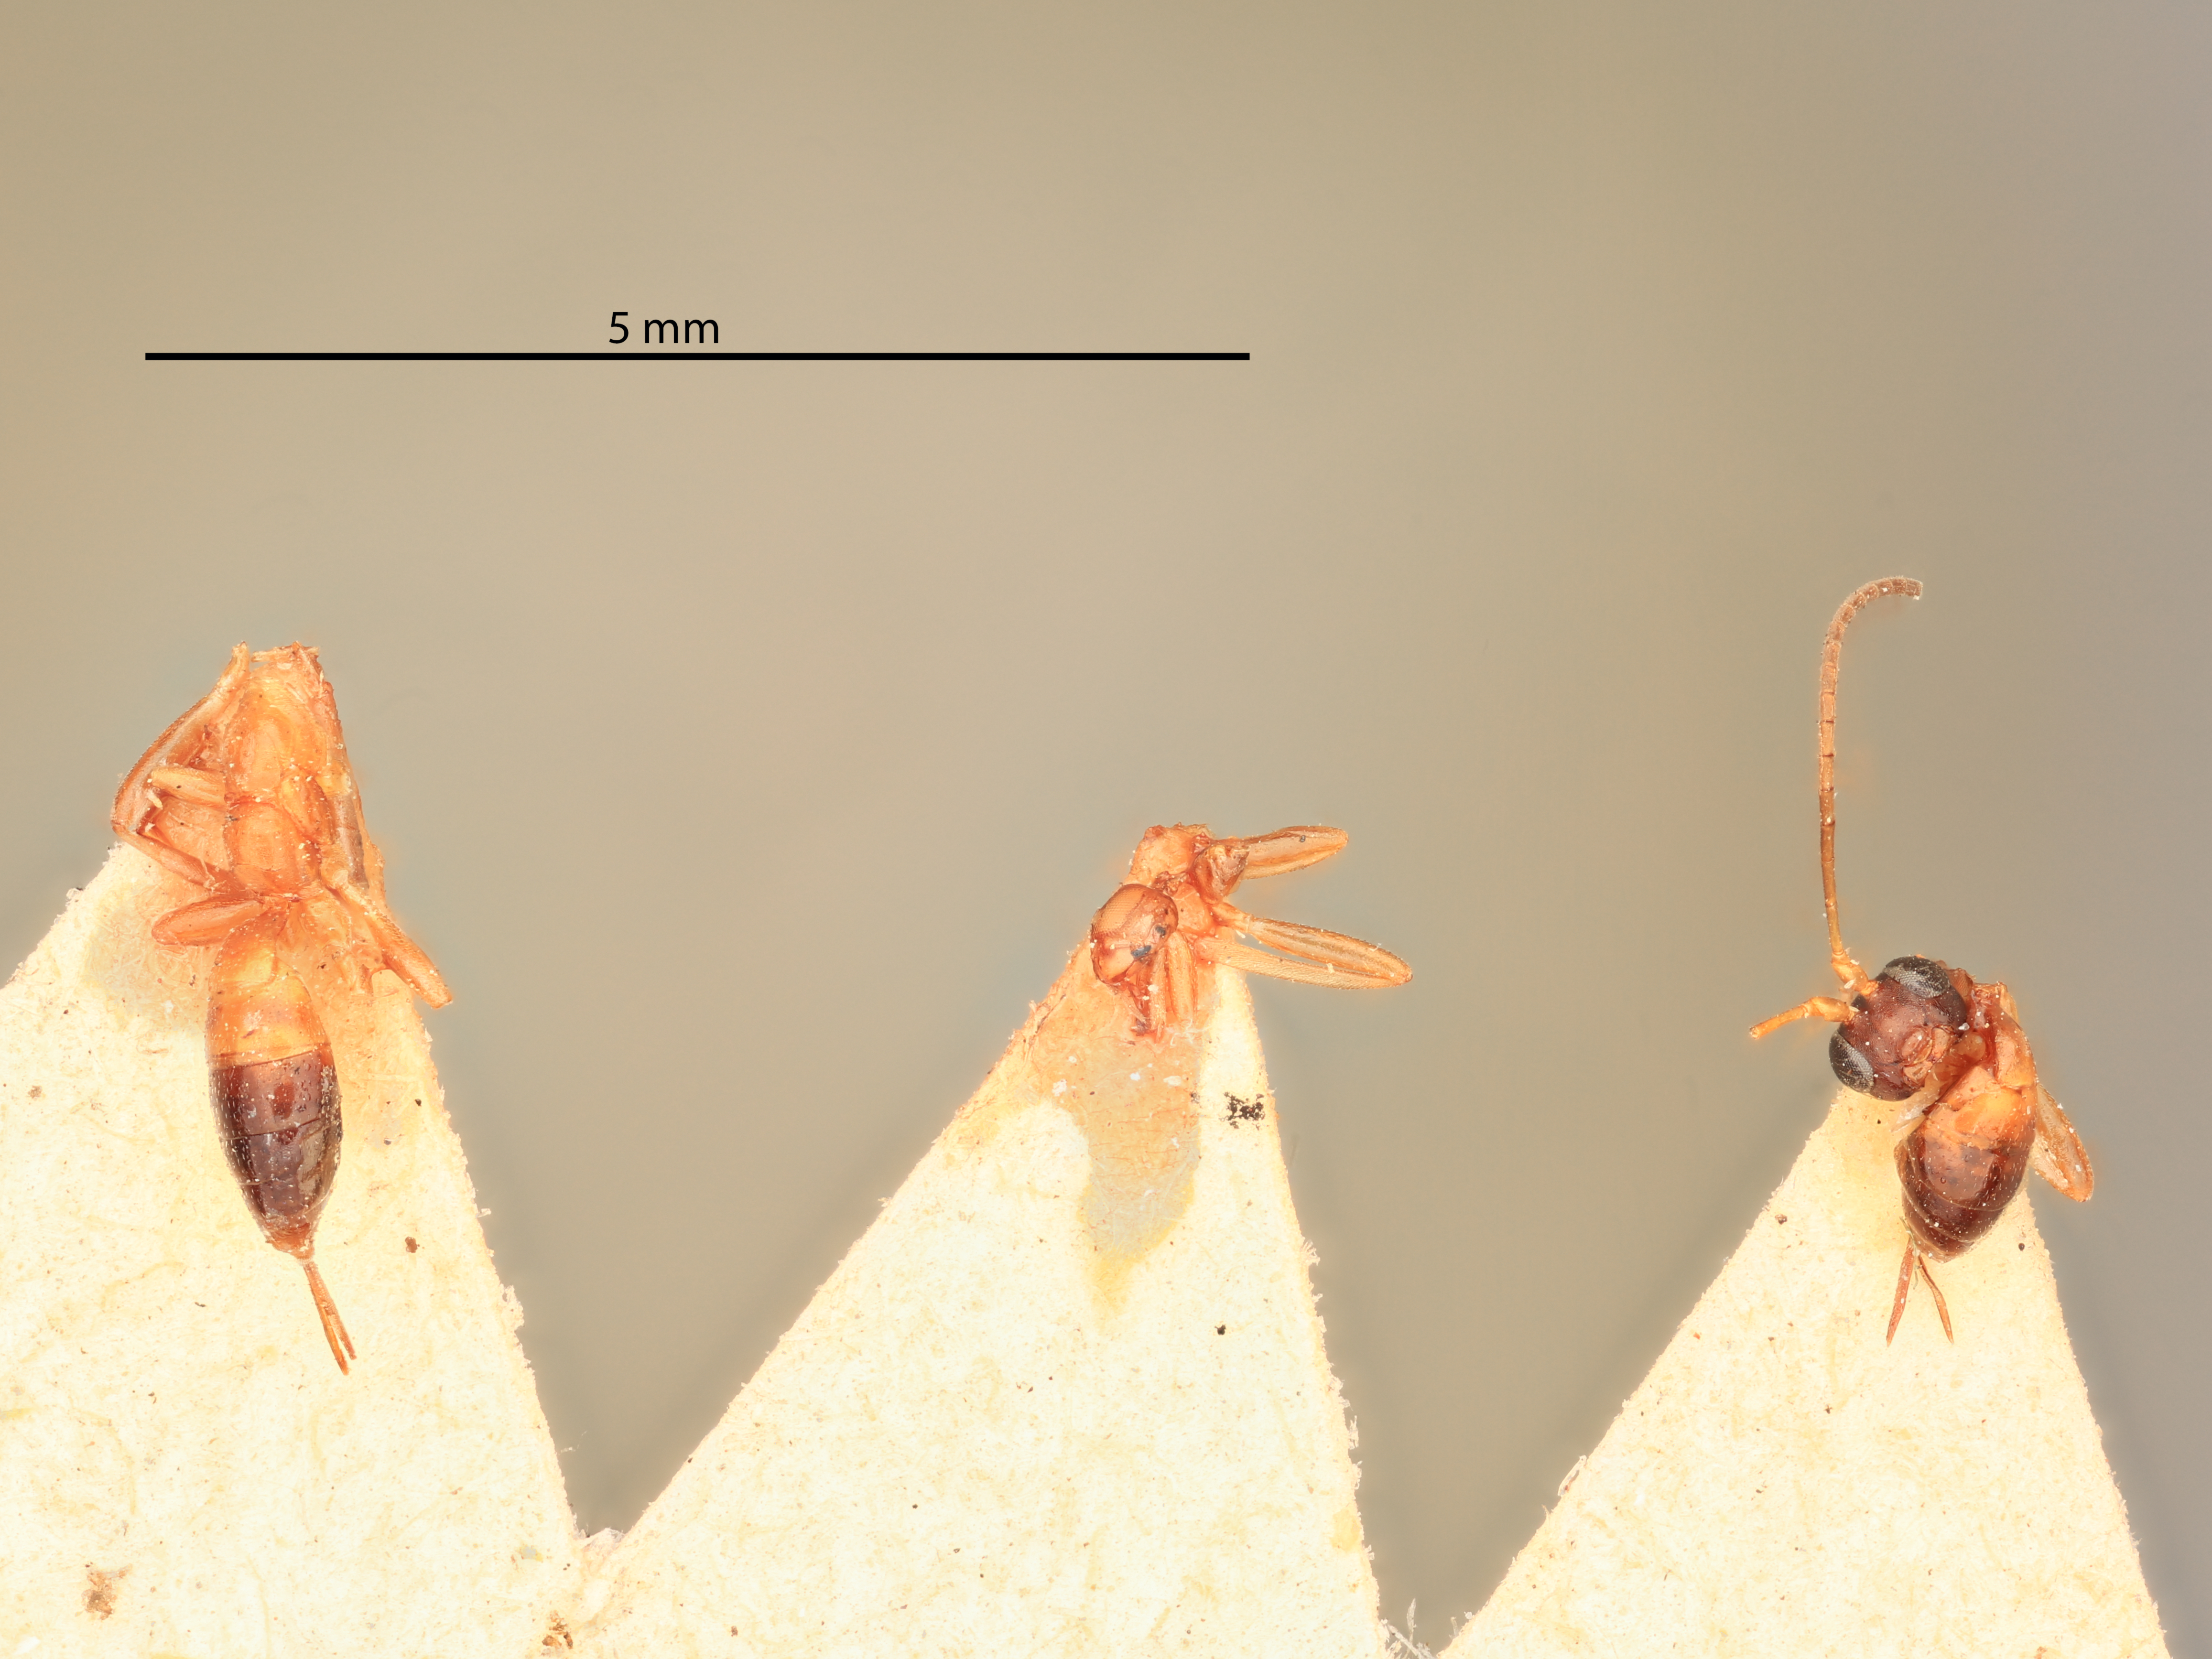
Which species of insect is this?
Pezomachus minimus
